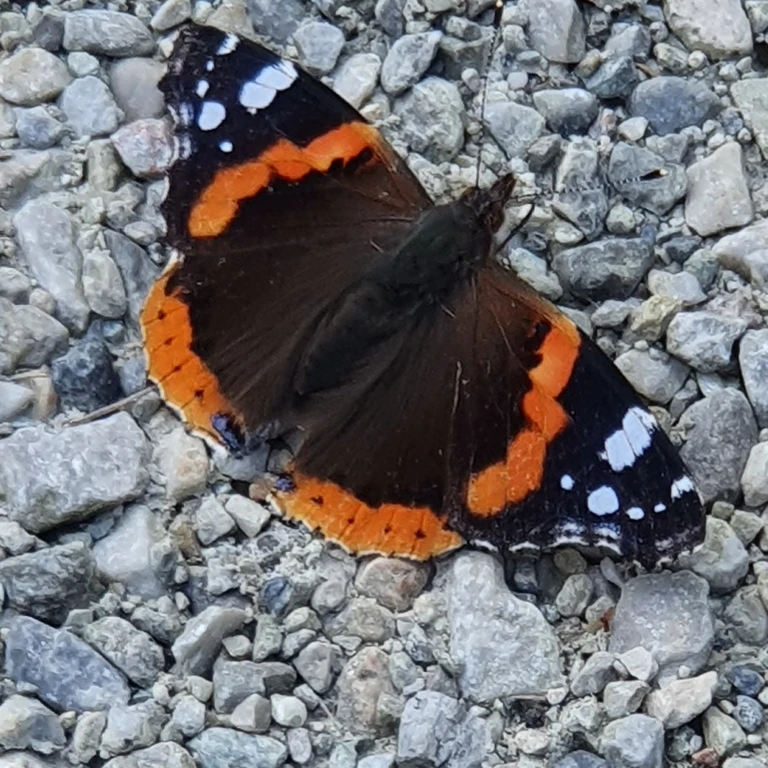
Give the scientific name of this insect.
Vanessa atalanta
